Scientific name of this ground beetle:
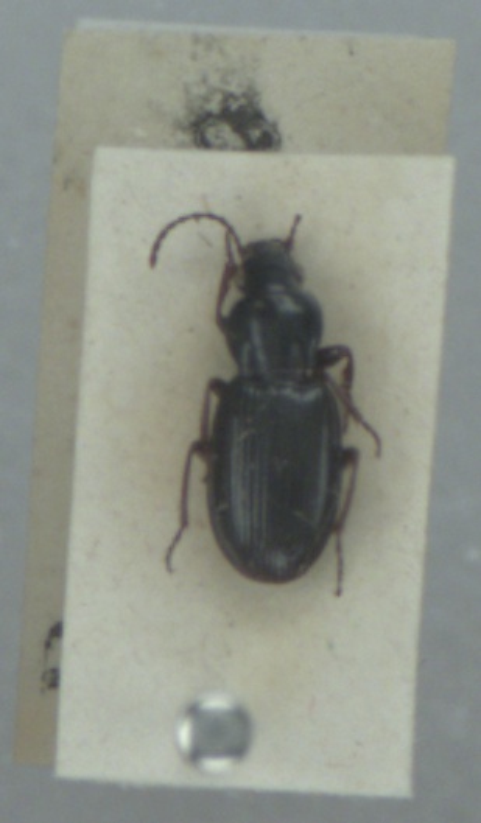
Pterostichus strenuus
